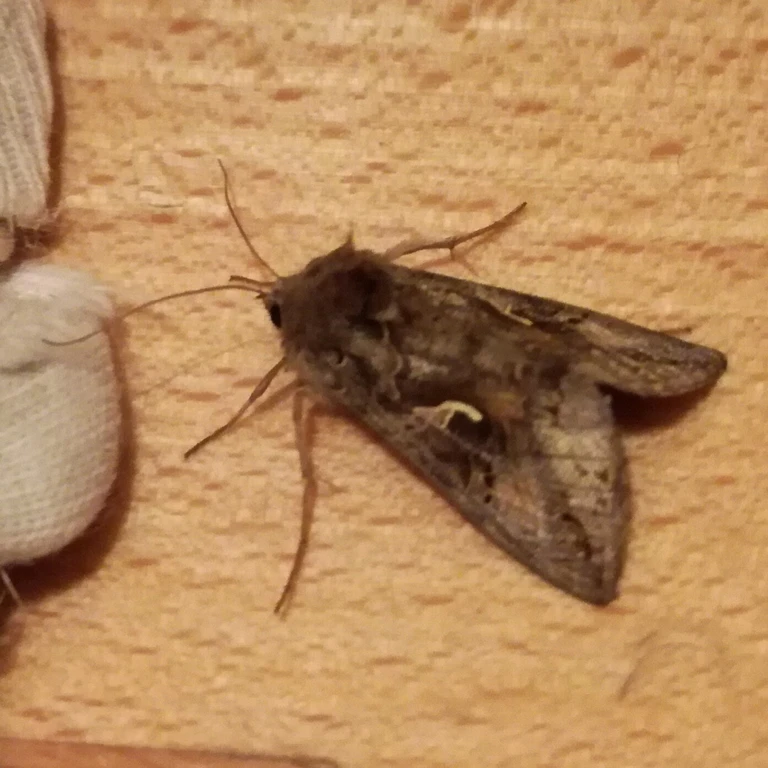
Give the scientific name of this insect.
Autographa gamma
